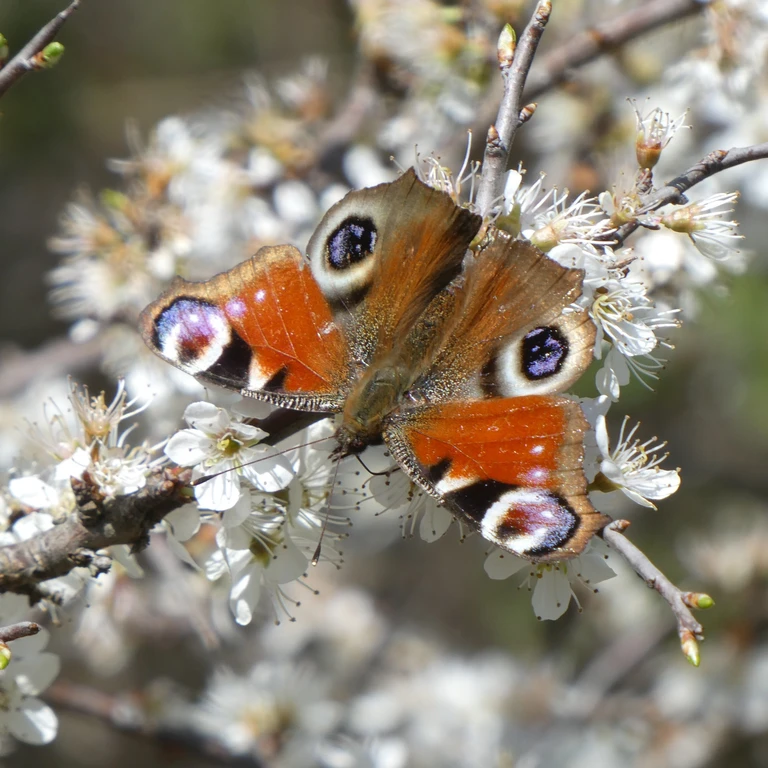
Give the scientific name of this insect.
Aglais io
